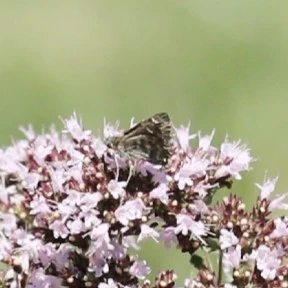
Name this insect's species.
Carcharodus alceae
